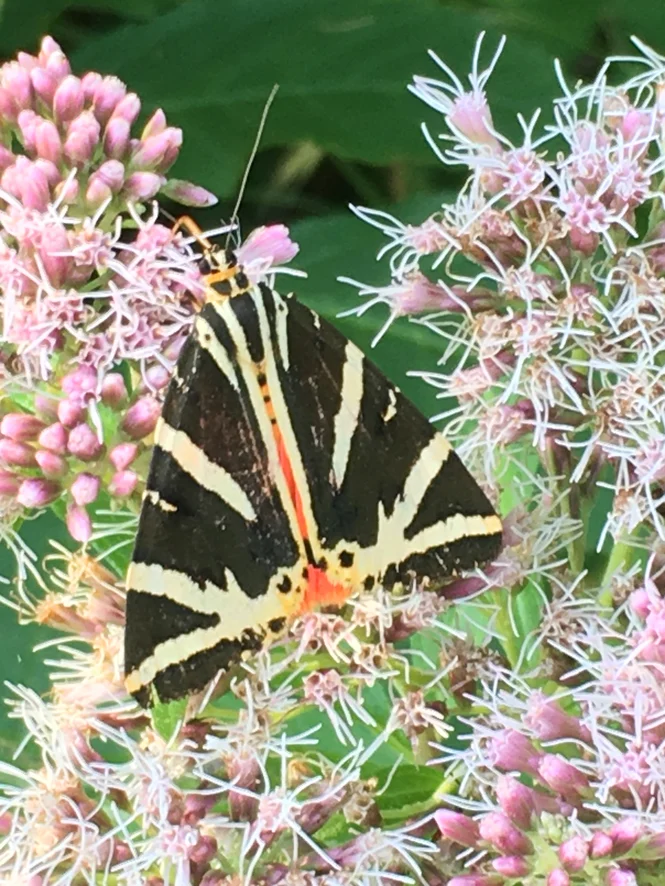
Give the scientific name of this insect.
Euplagia quadripunctaria
